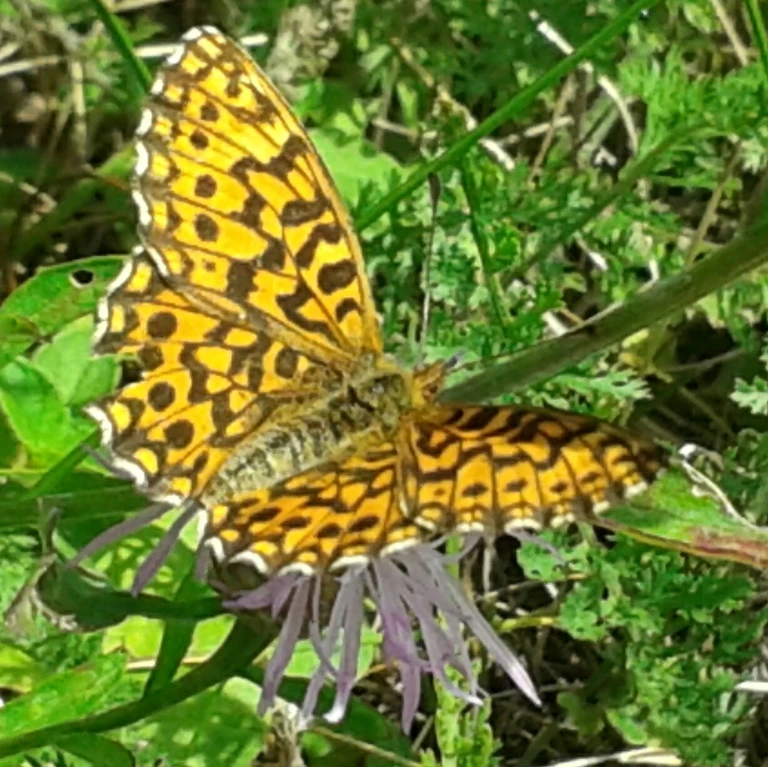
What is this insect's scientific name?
Boloria dia
